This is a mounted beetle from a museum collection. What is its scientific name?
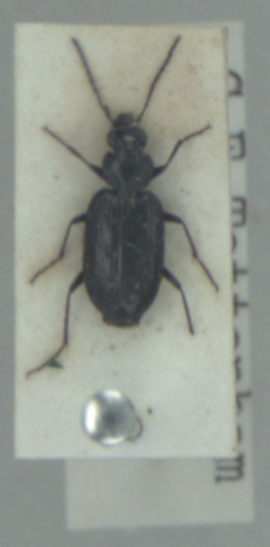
Sericoda quadripunctata
